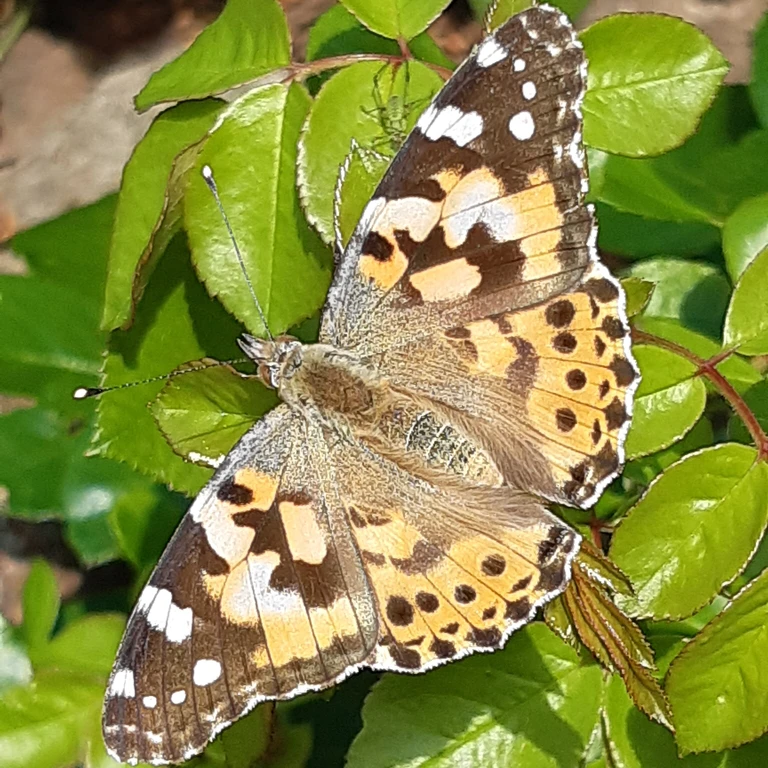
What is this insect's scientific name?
Vanessa cardui
